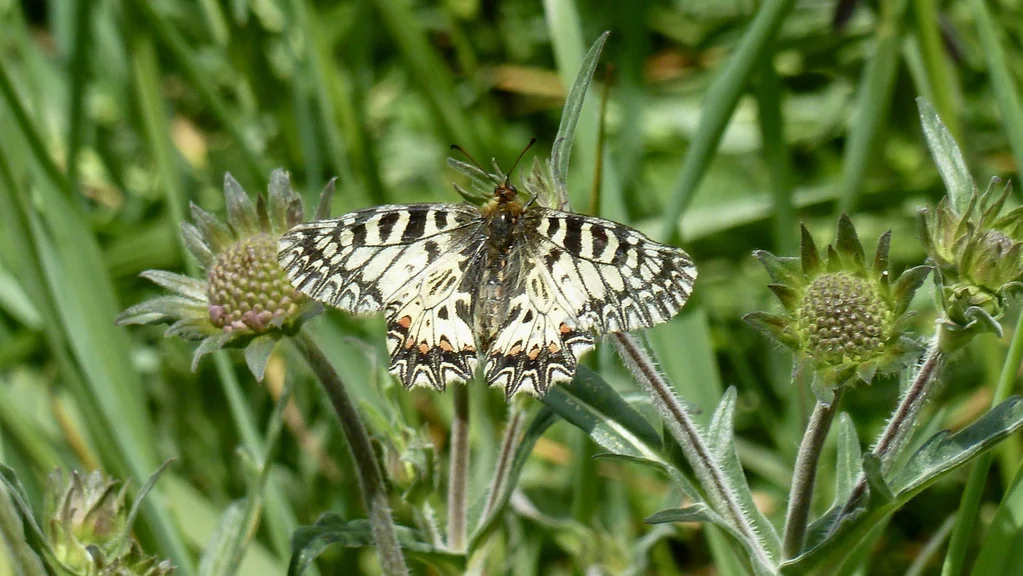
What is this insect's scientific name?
Zerynthia polyxena
